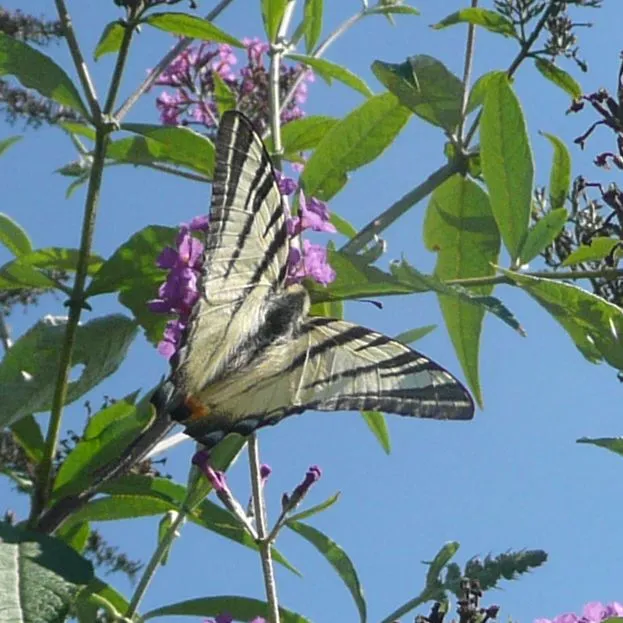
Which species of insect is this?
Iphiclides podalirius
